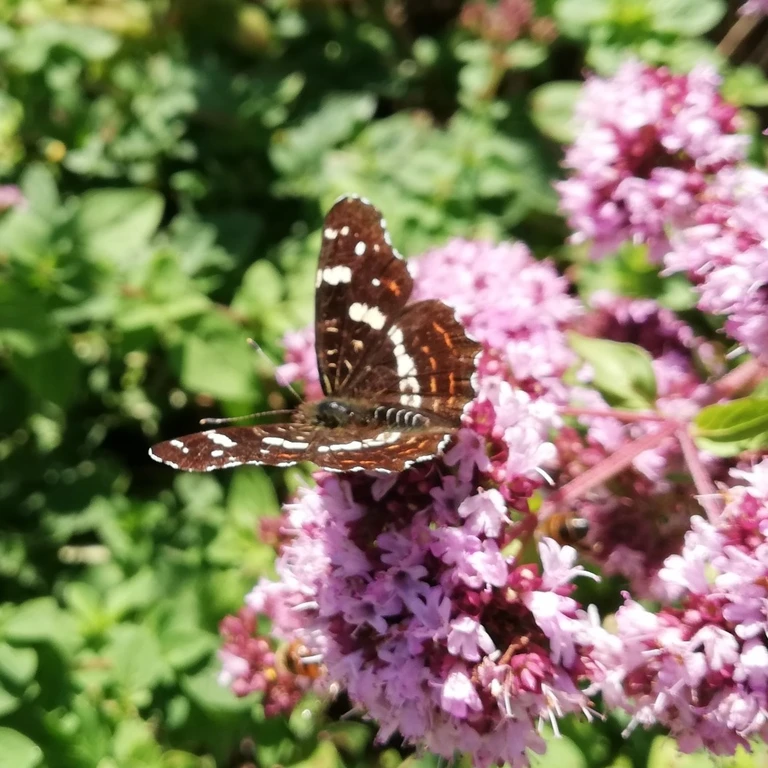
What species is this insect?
Araschnia levana
